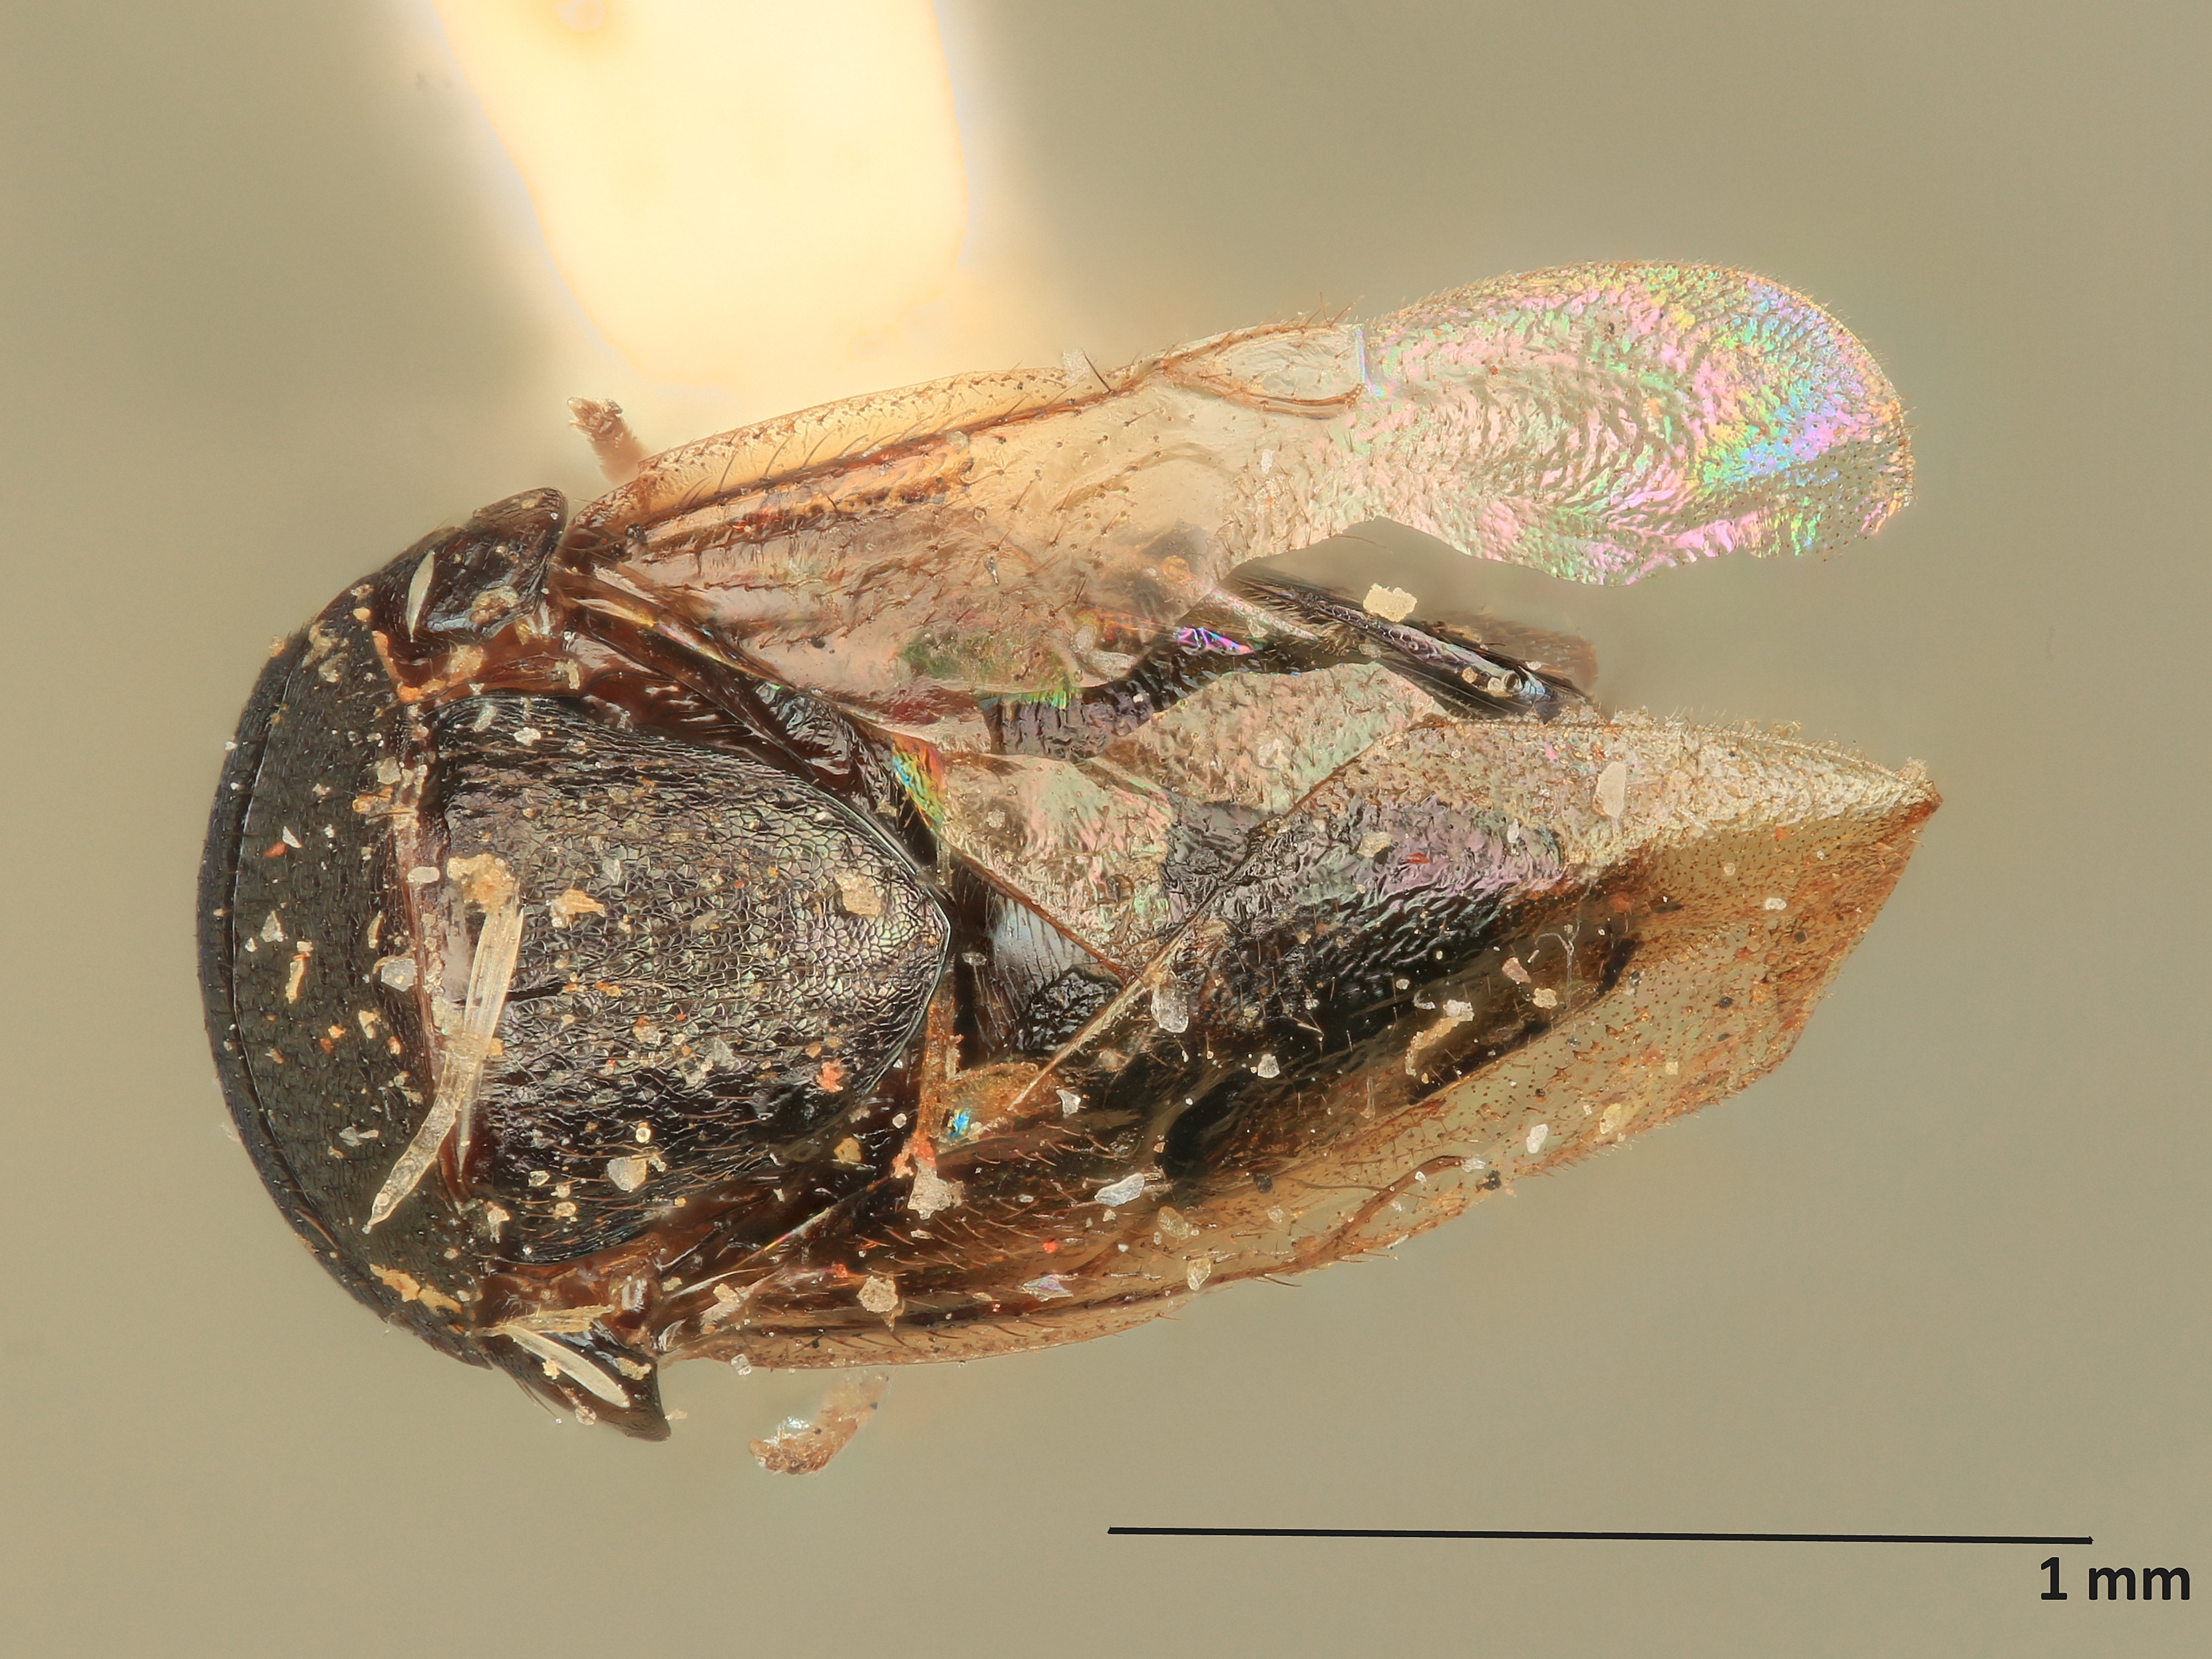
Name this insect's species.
Chalcaspis arizonensis
